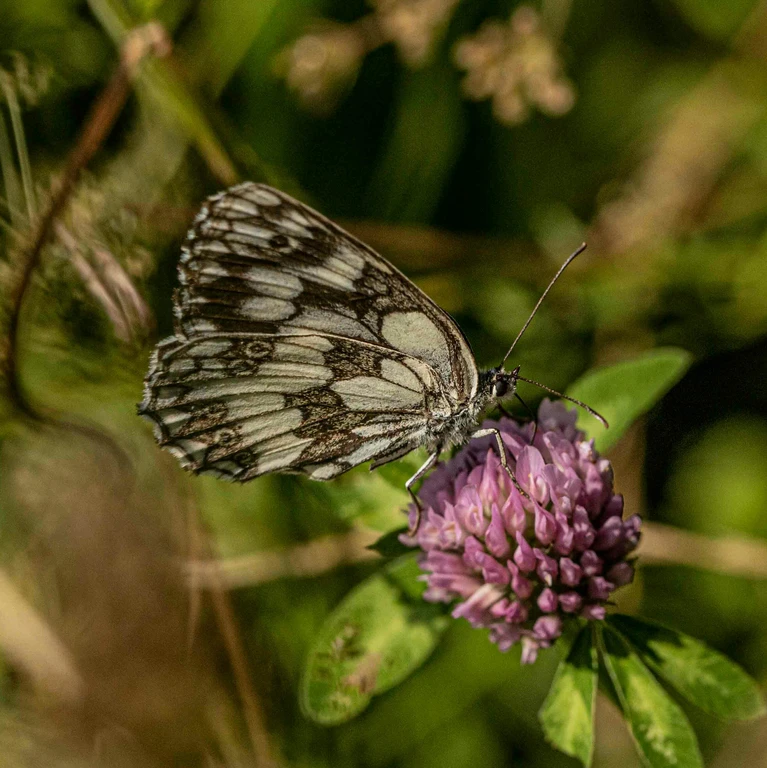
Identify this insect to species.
Melanargia galathea
